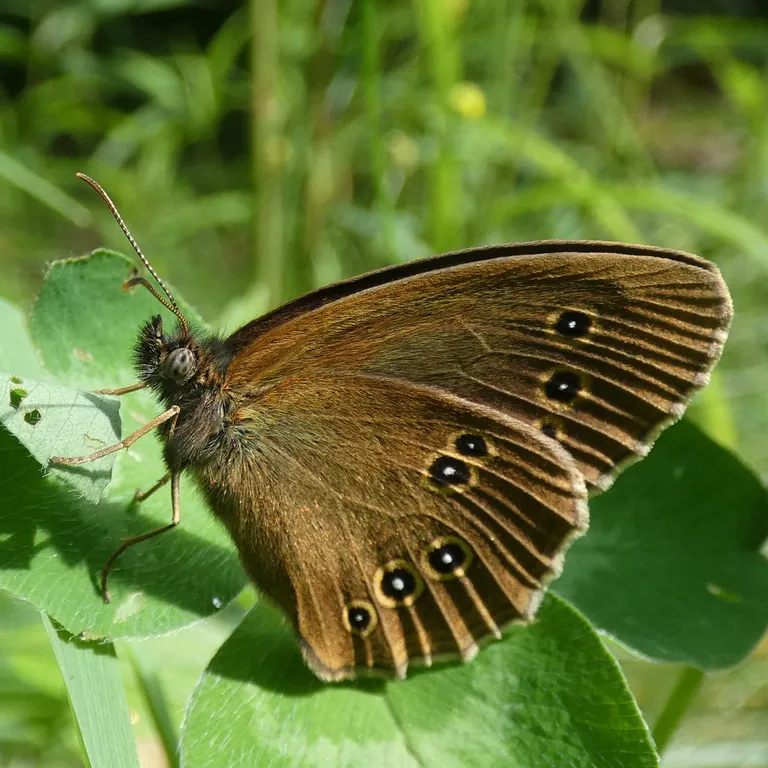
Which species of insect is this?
Aphantopus hyperantus
